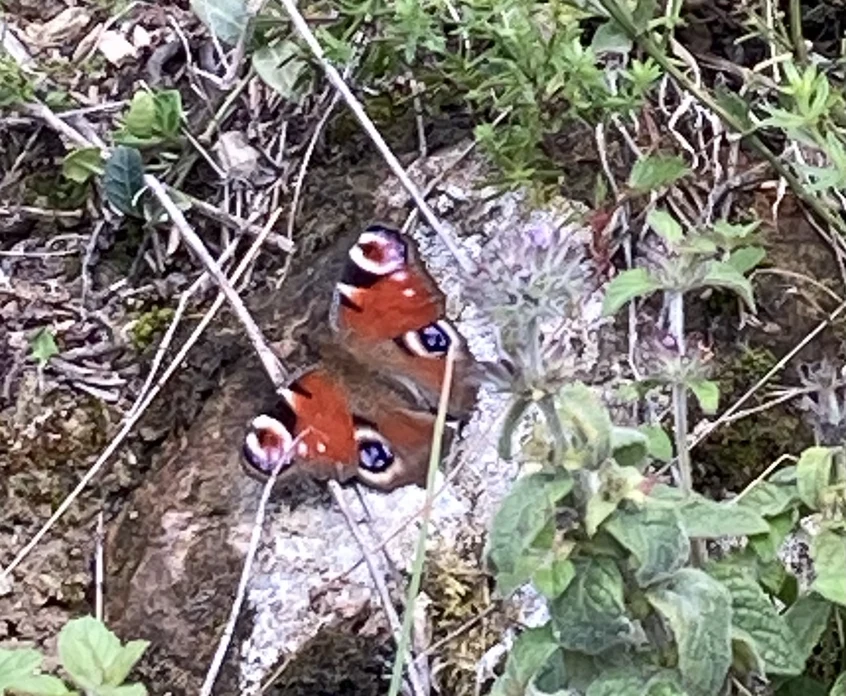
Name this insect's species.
Aglais io
